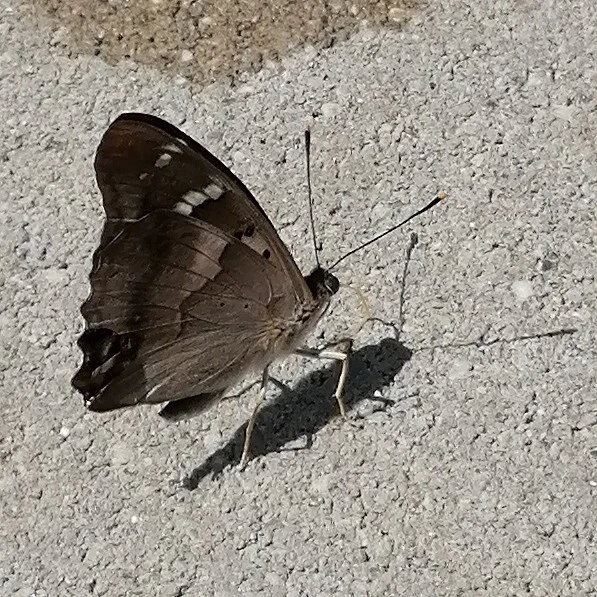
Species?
Apatura ilia
